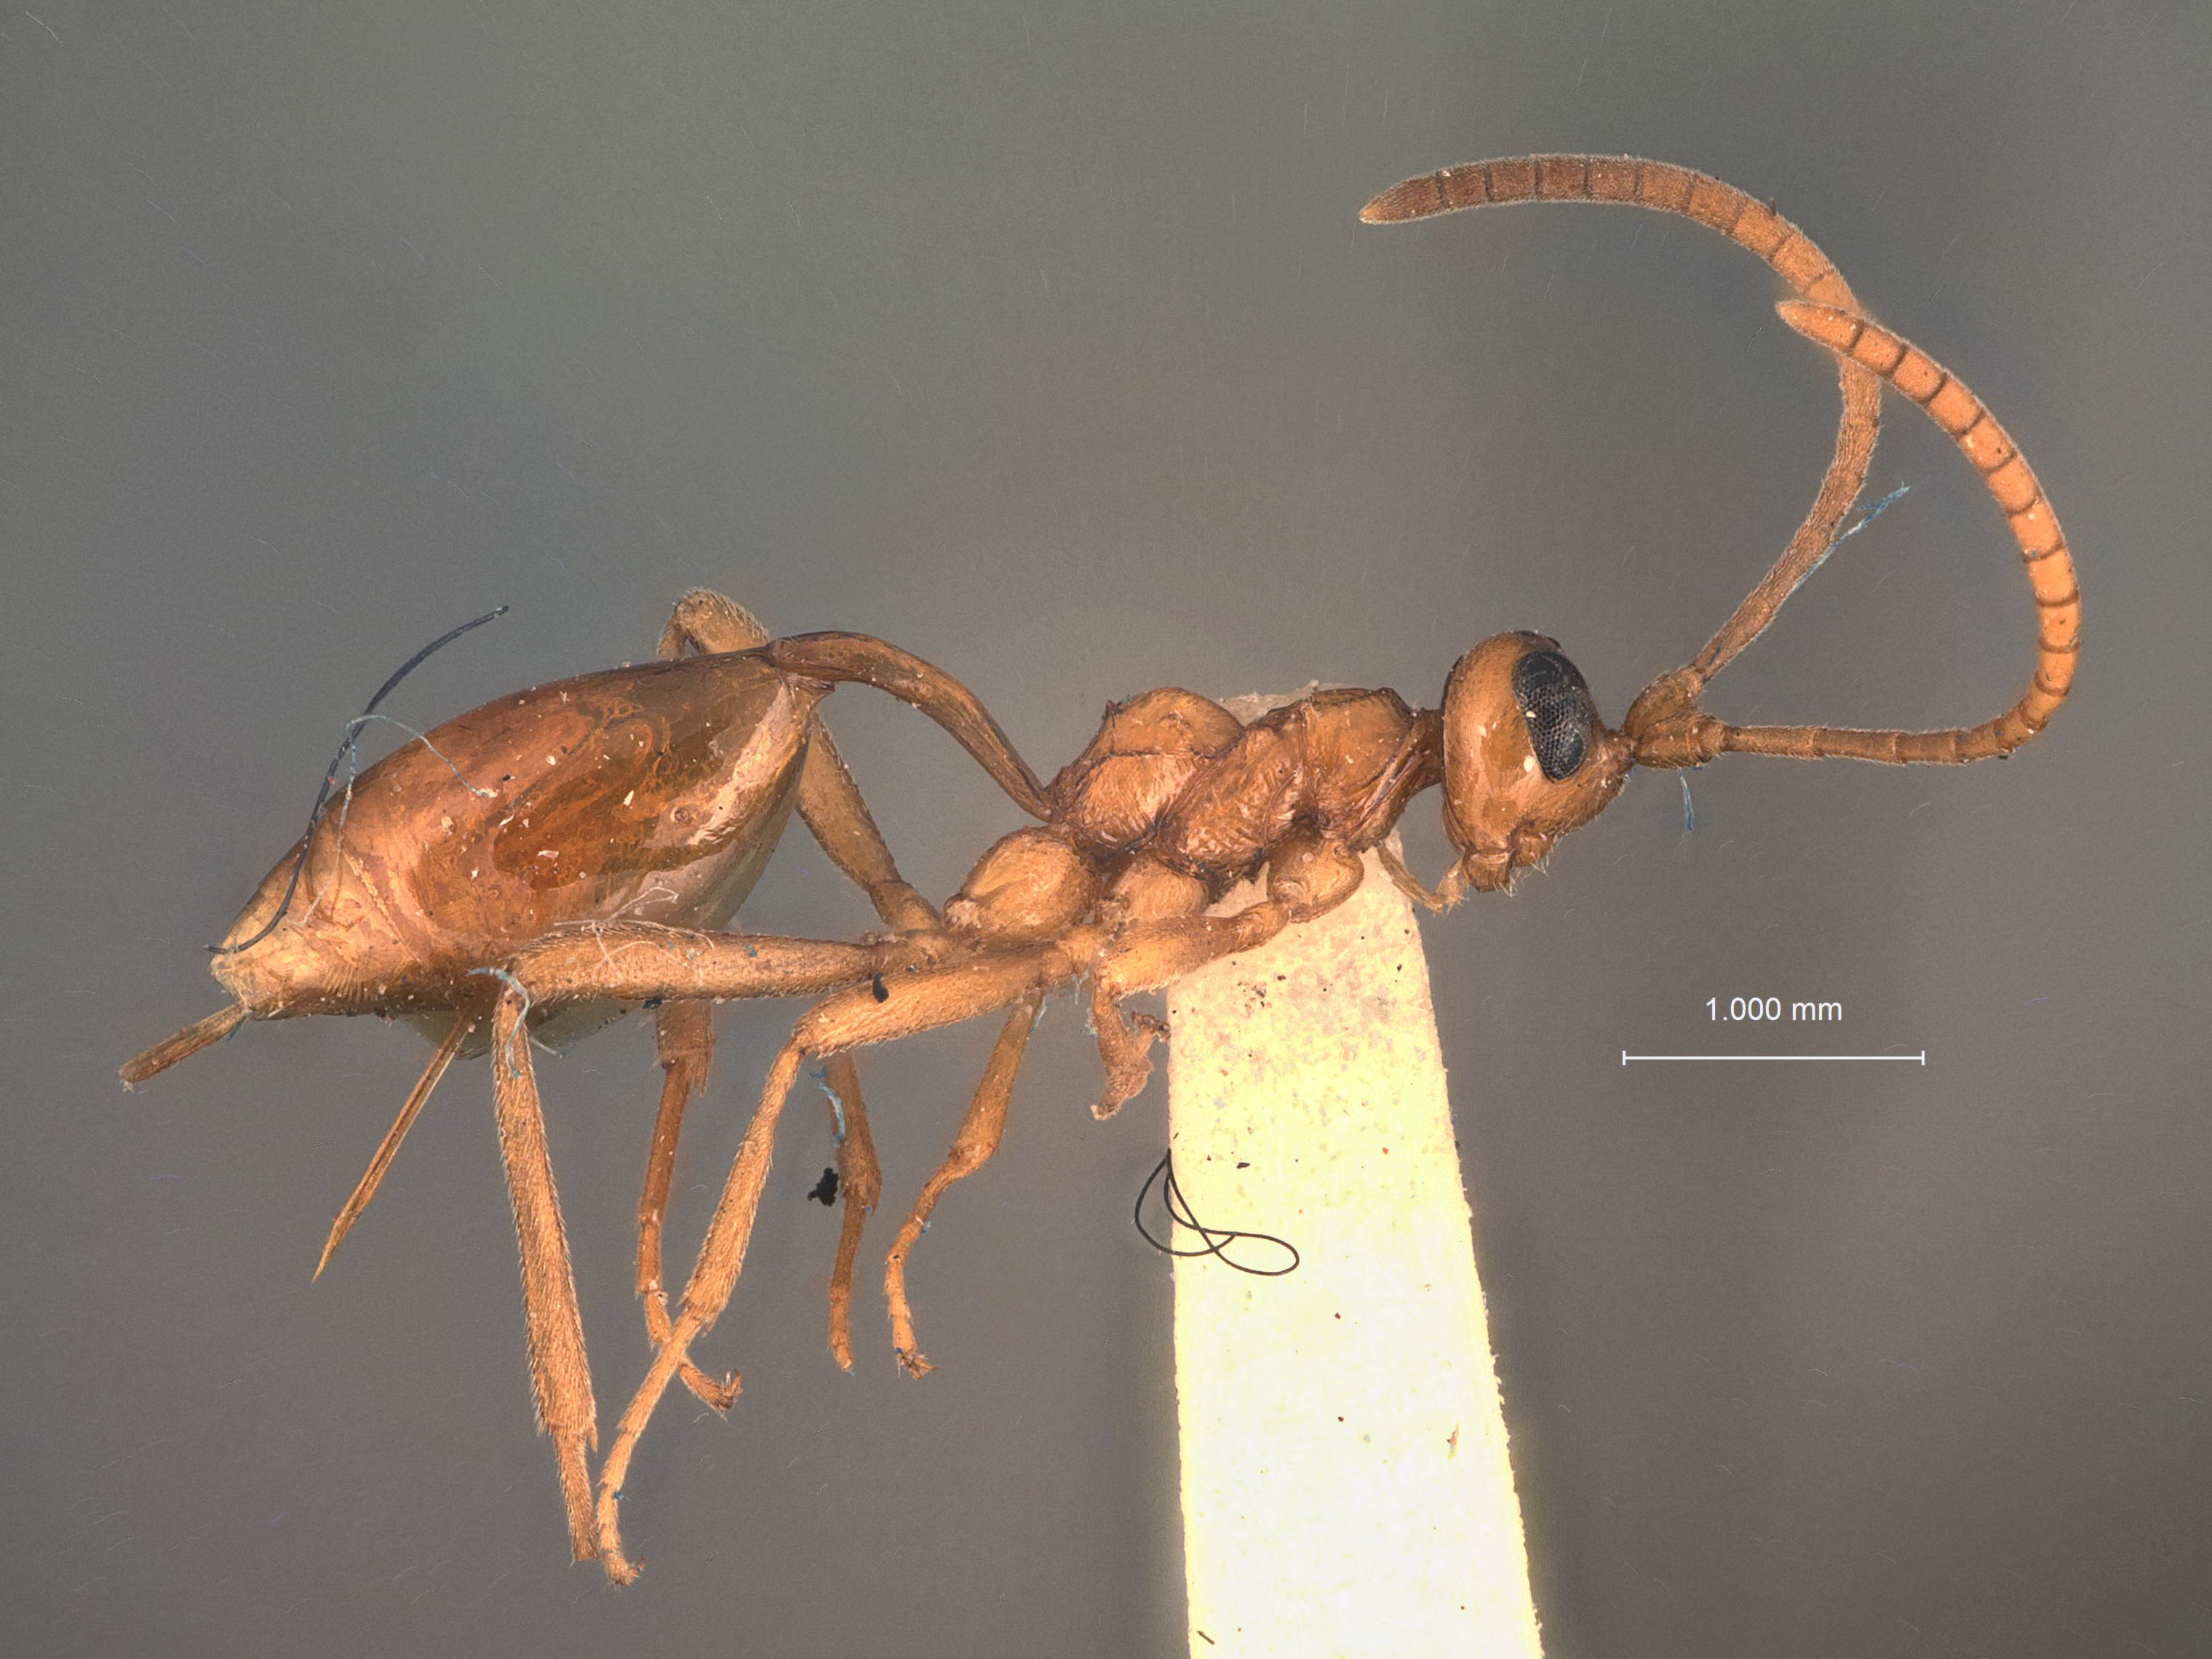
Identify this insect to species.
Cremnodes tuberculatus
